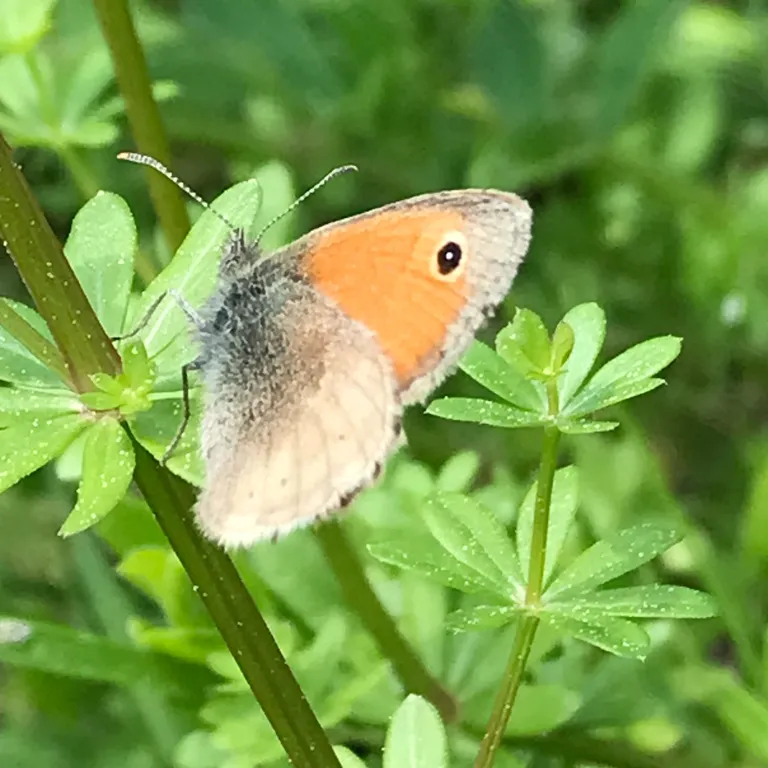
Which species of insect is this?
Coenonympha pamphilus
